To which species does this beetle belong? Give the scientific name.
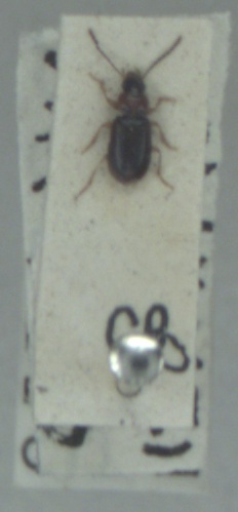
Acupalpus dubius
